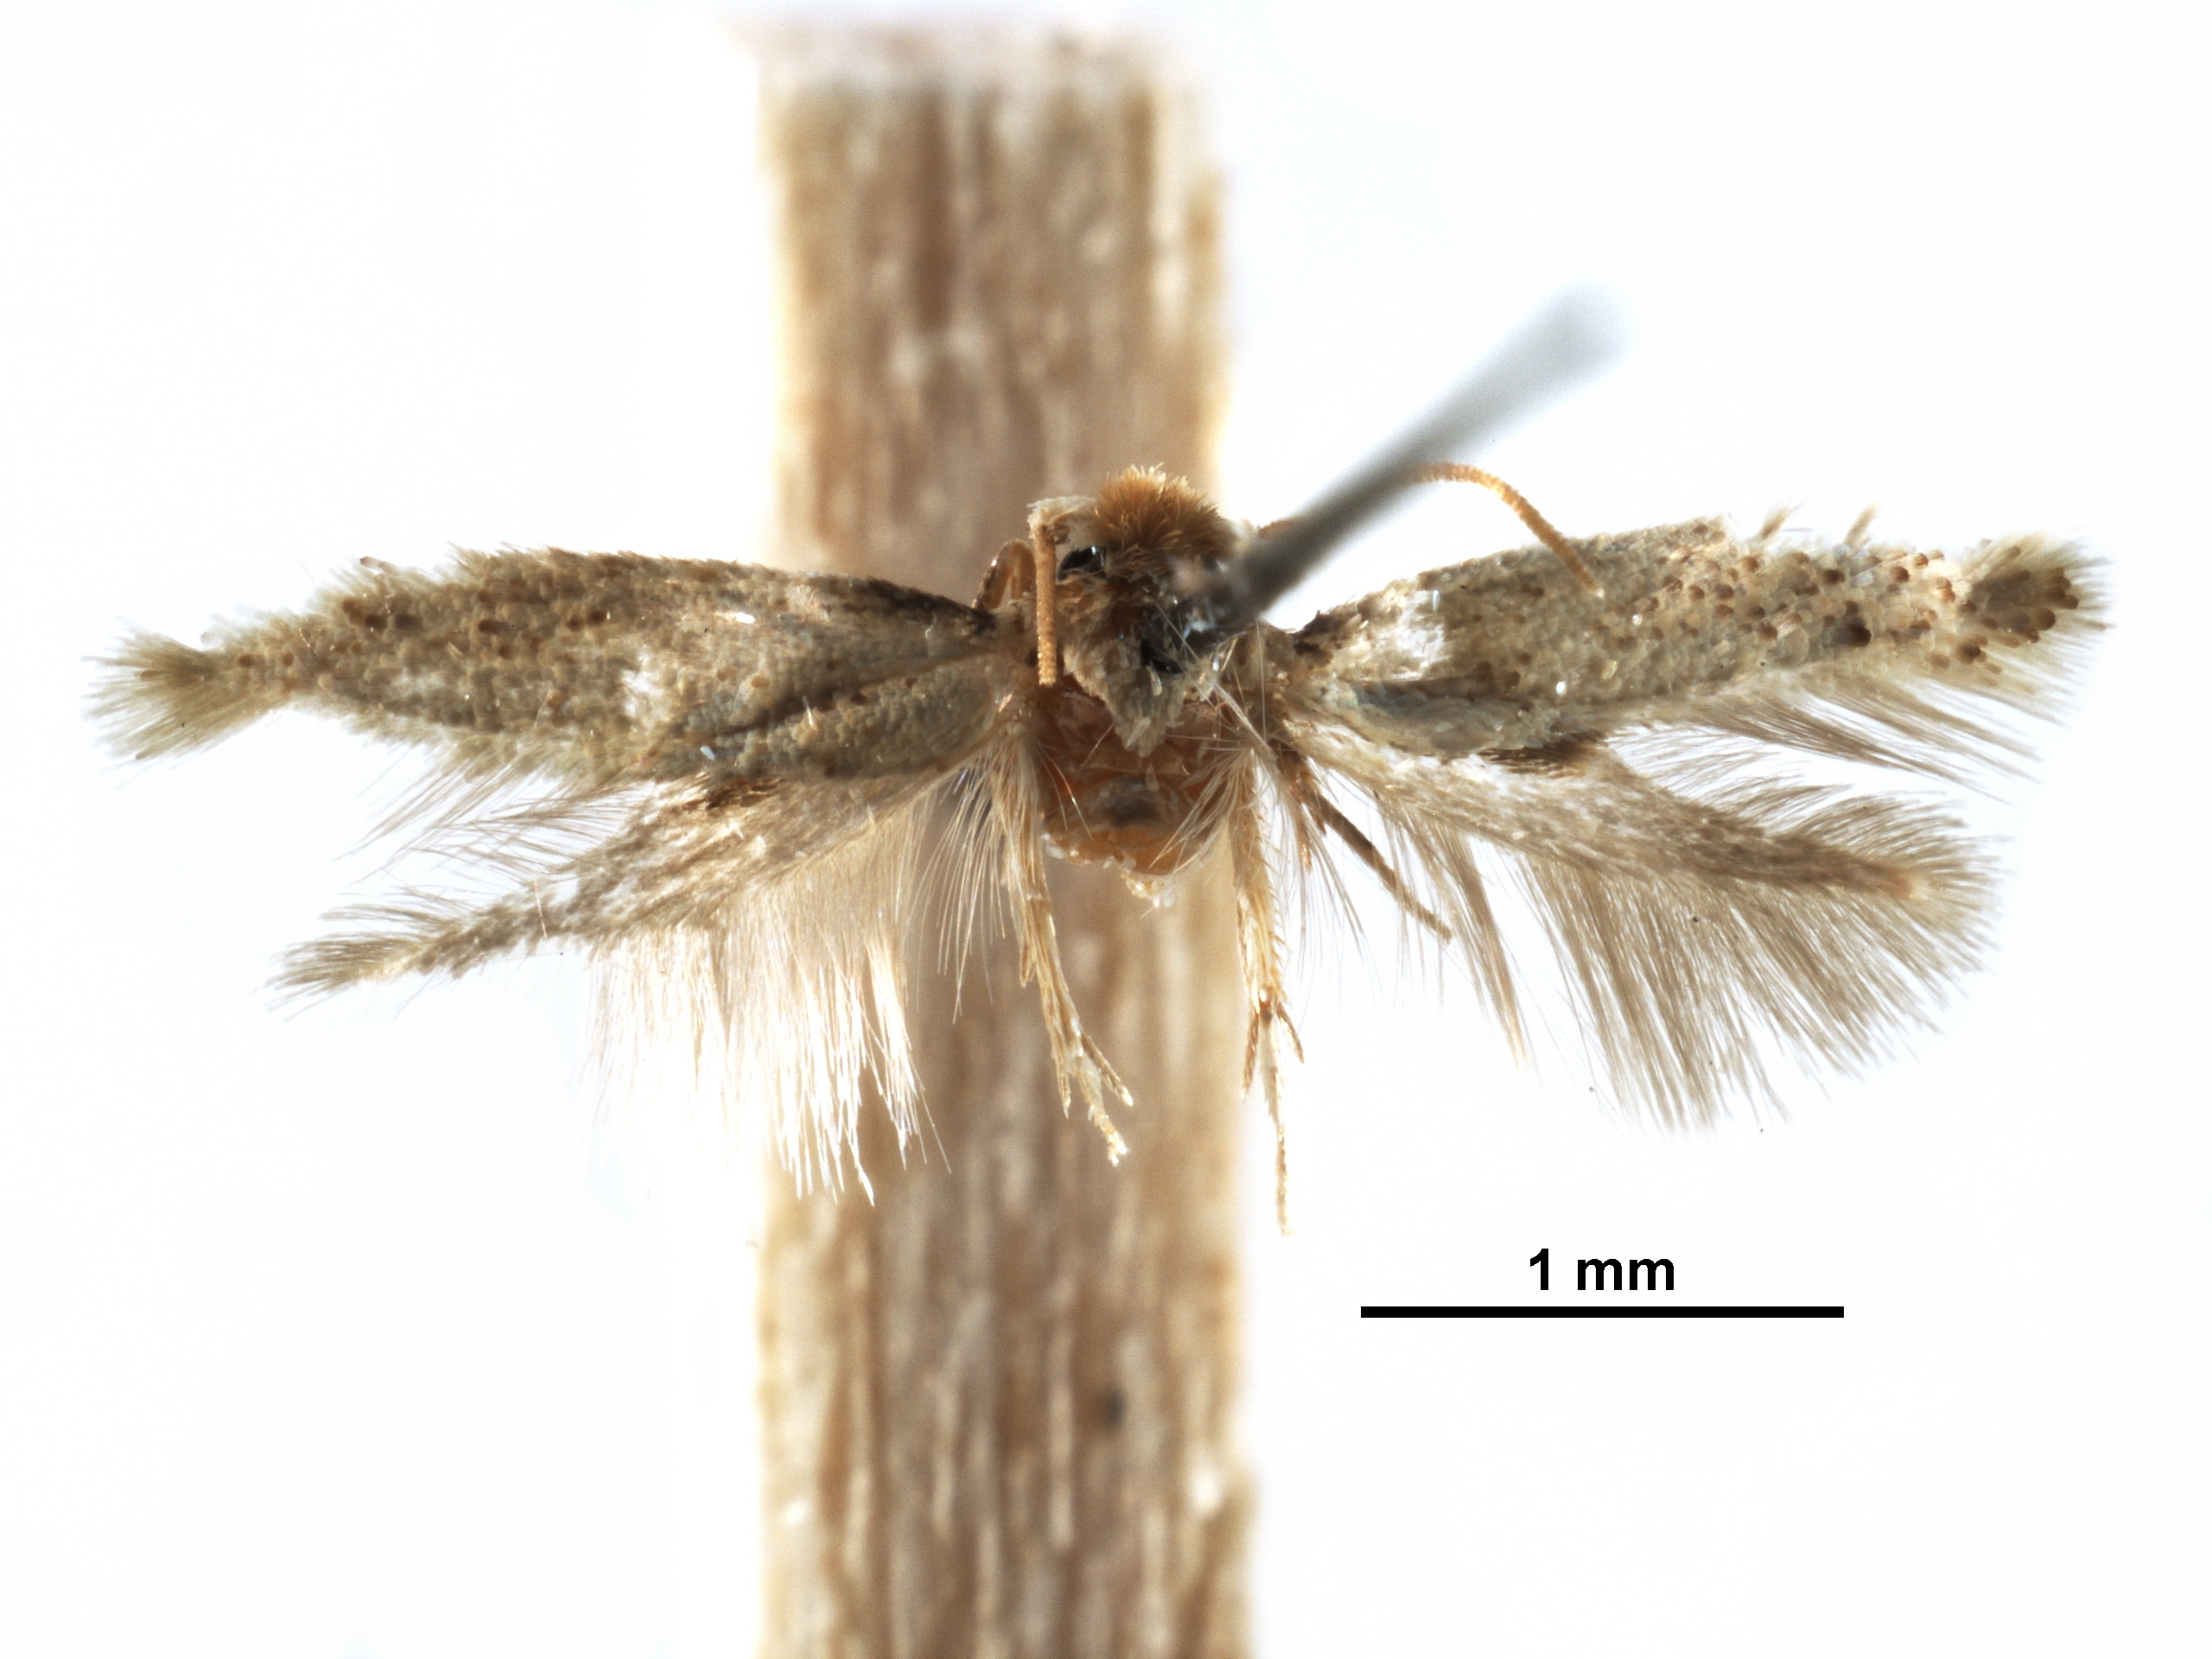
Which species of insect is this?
Zimmermannia obrutella
